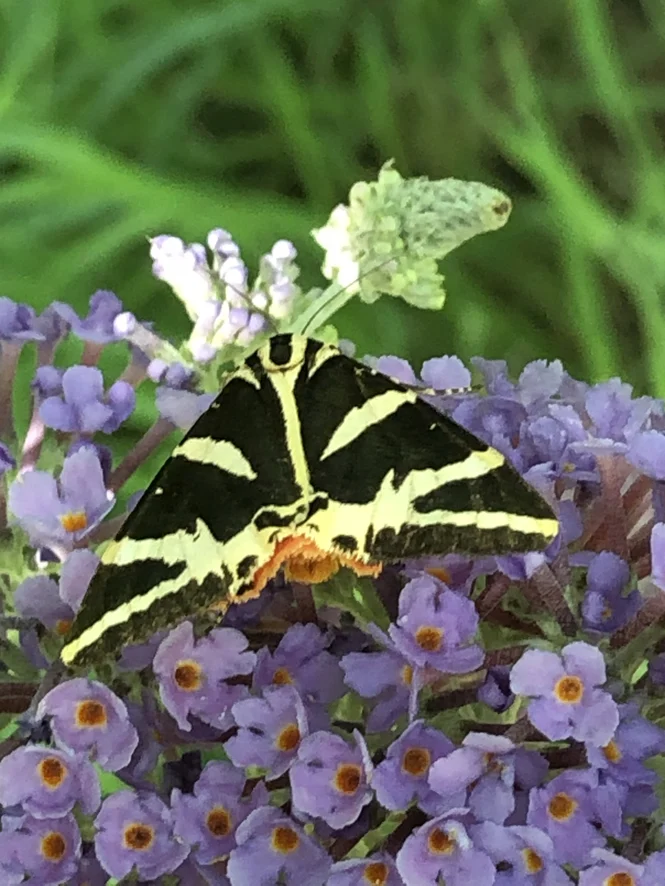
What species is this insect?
Euplagia quadripunctaria
